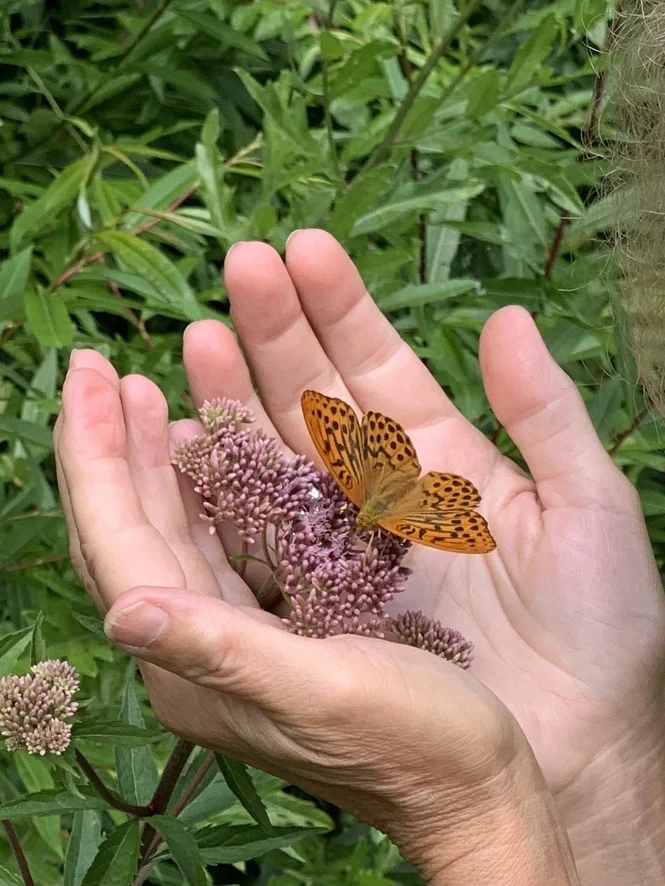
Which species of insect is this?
Argynnis paphia
